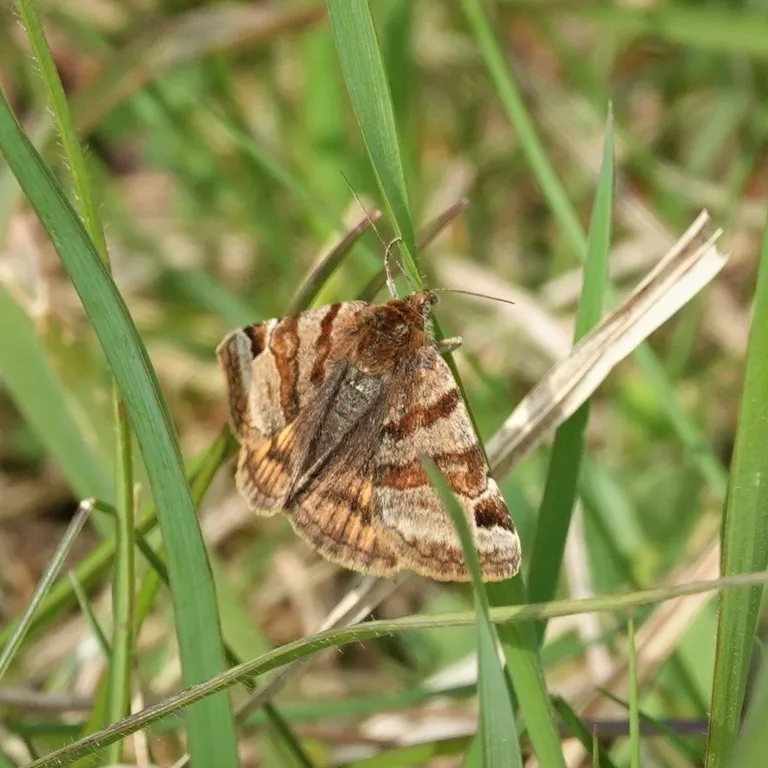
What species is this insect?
Euclidia glyphica
